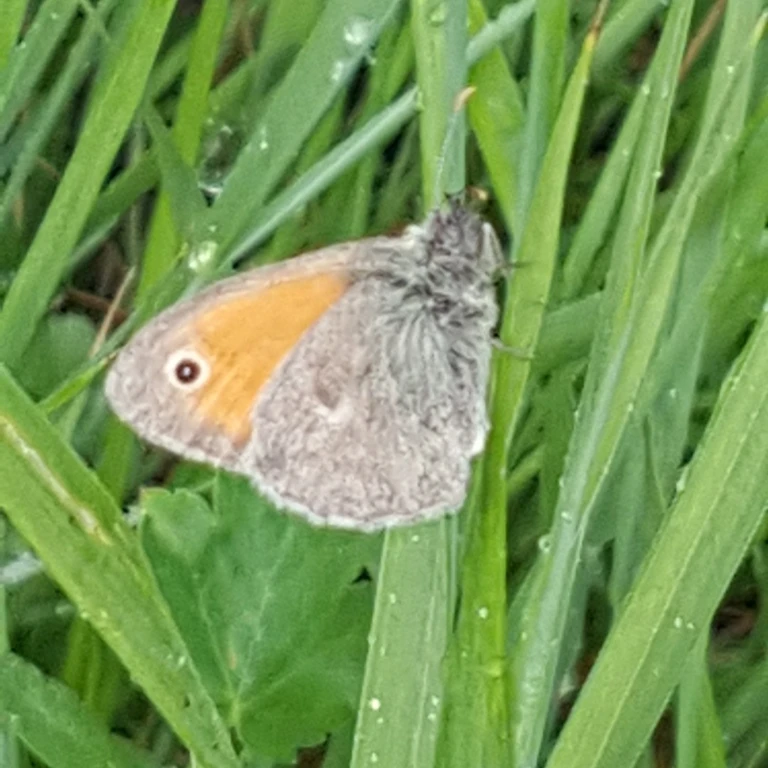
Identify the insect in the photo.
Coenonympha pamphilus
